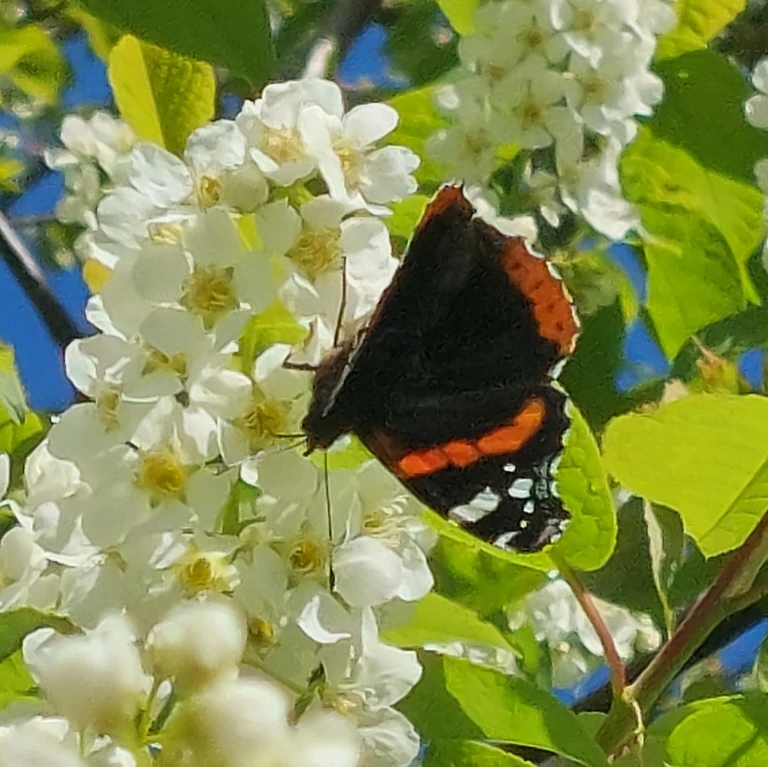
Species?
Vanessa atalanta
